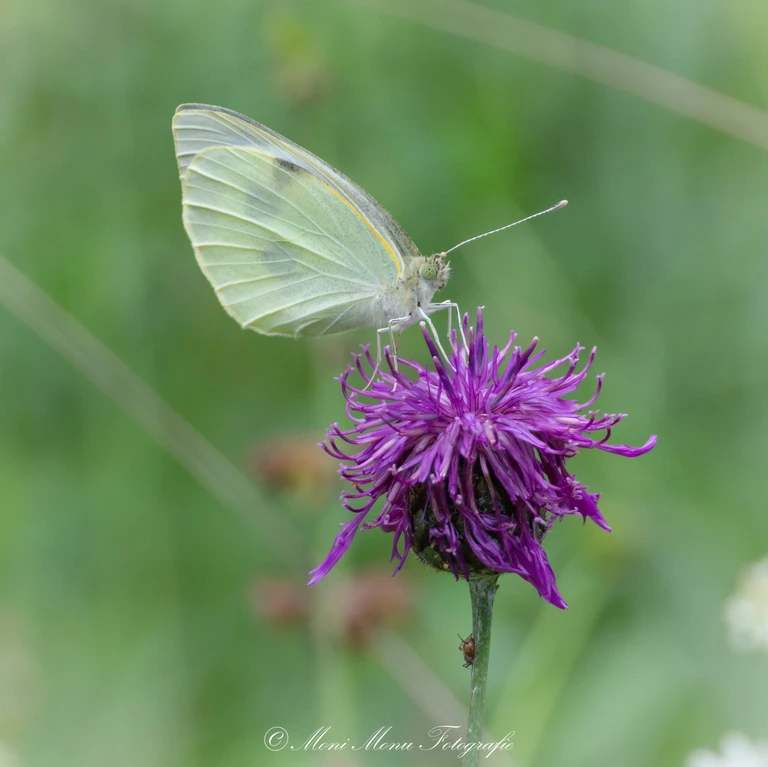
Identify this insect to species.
Pieris brassicae
